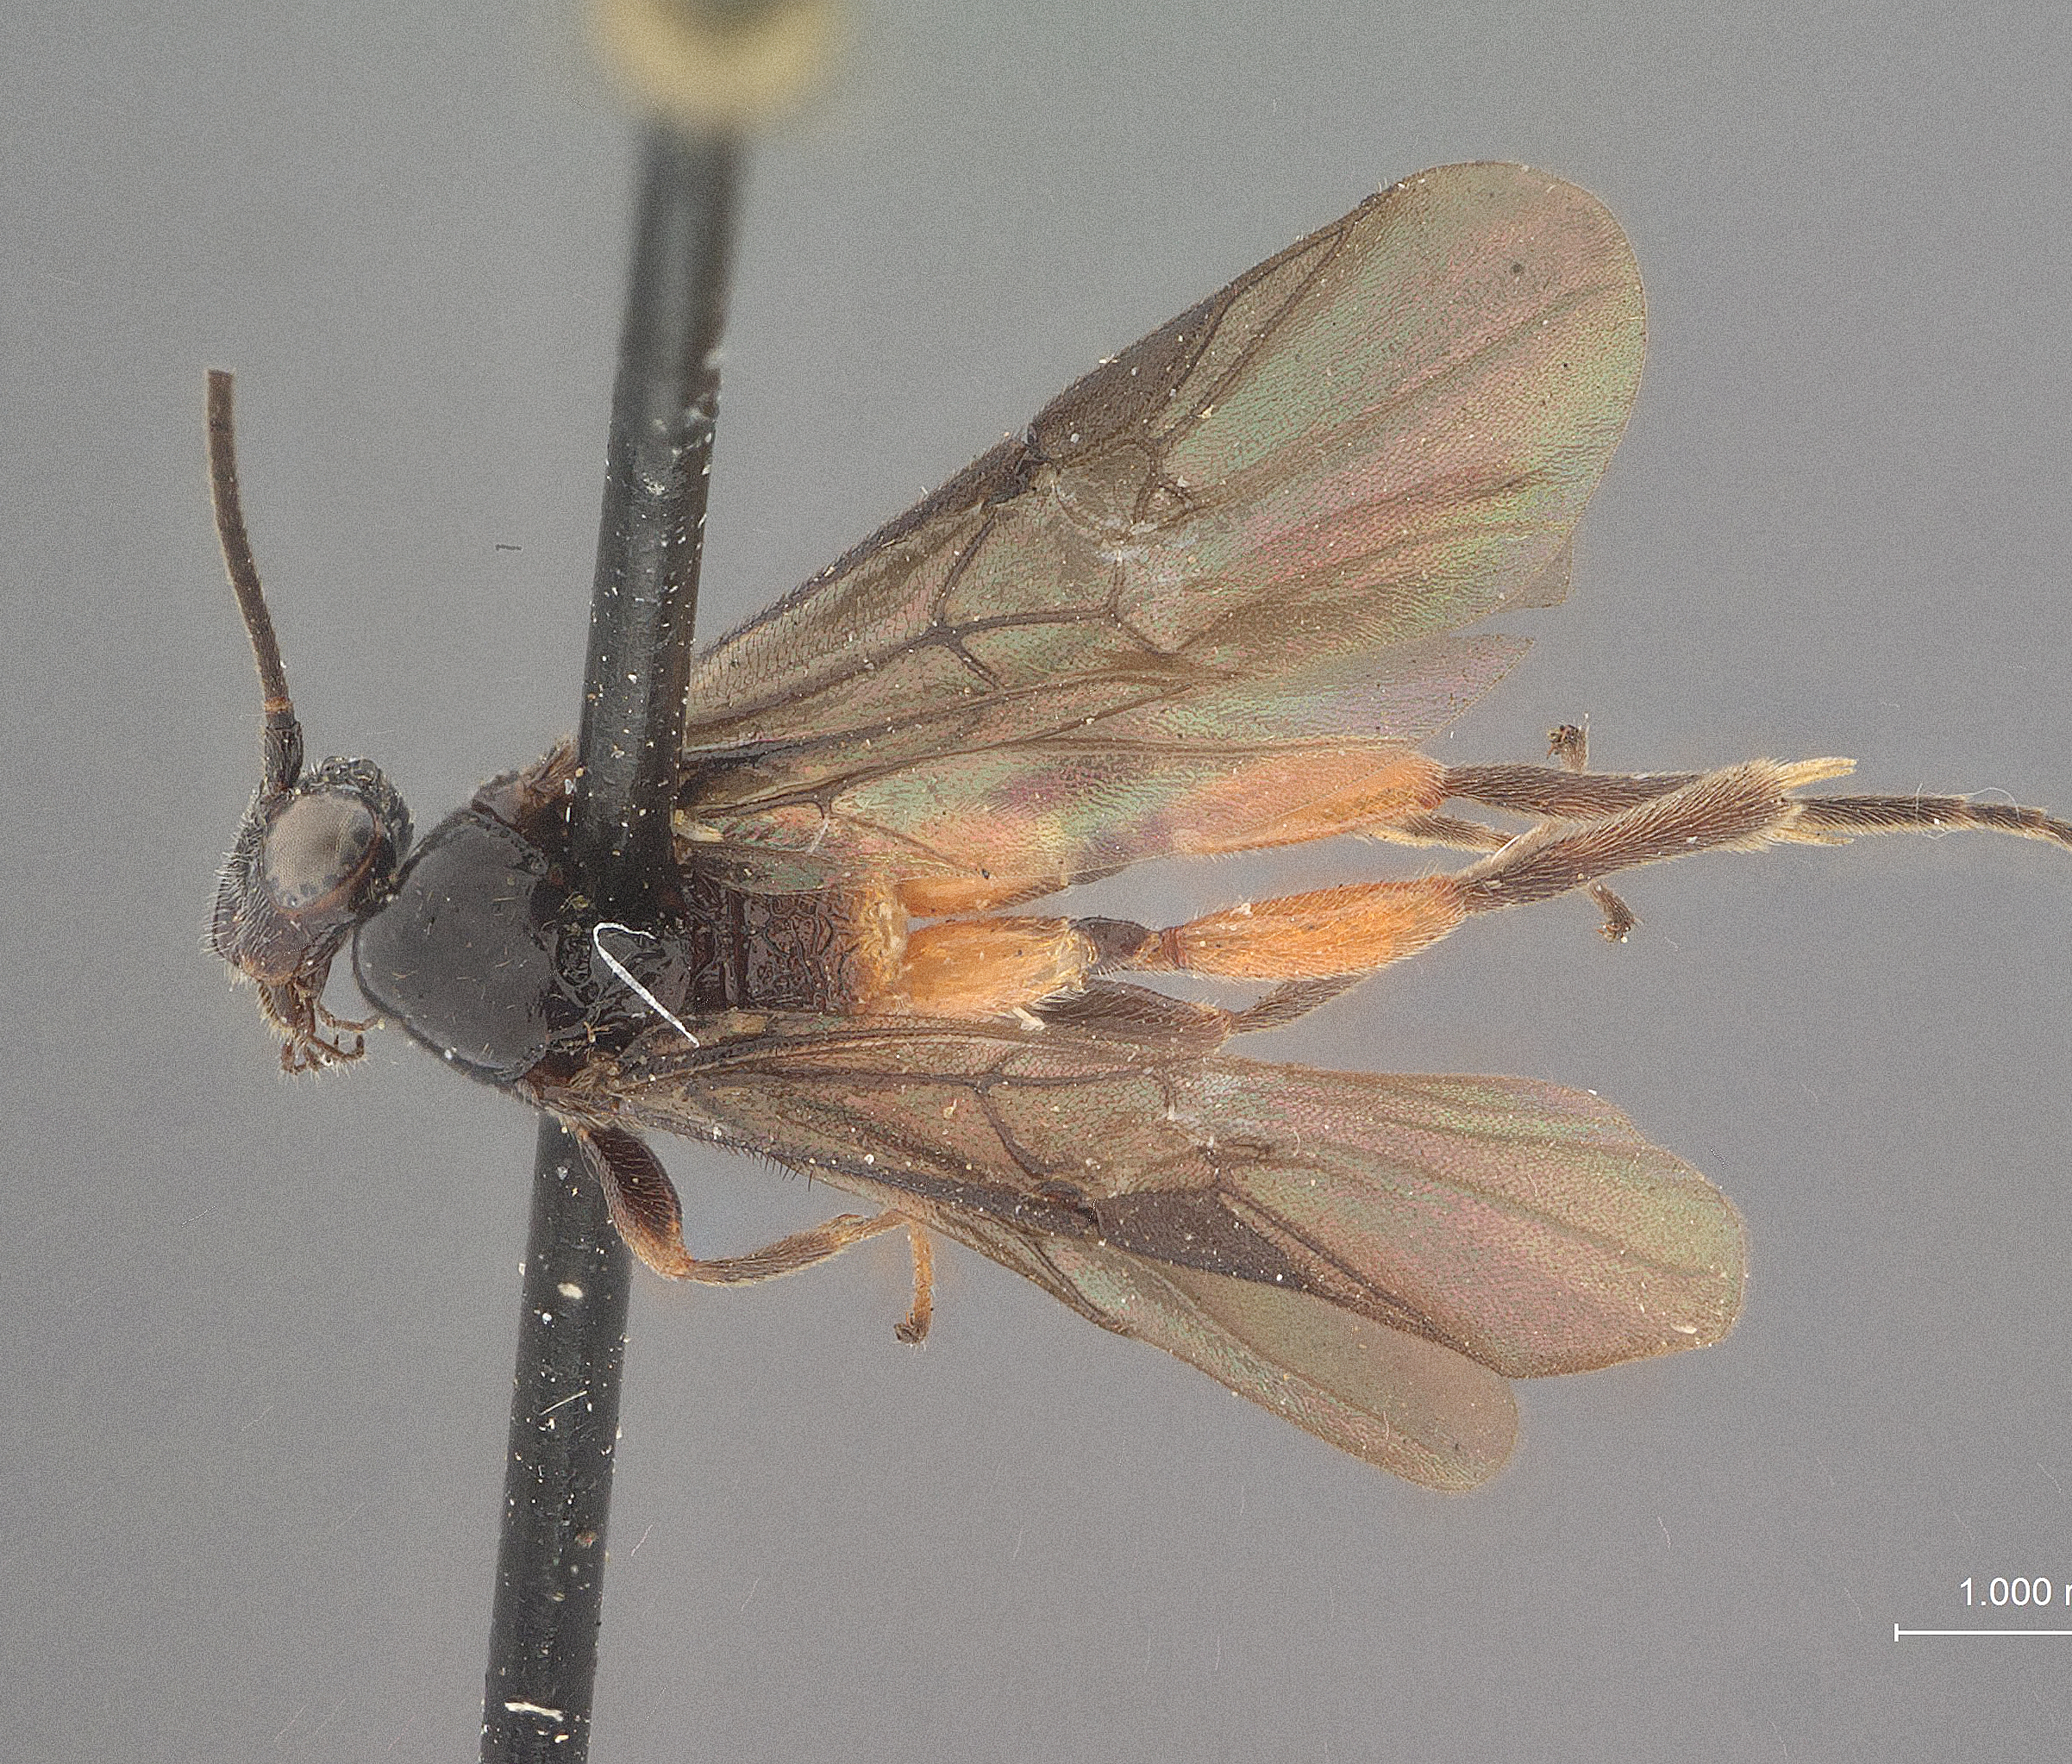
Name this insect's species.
Bassus rugareolatus
